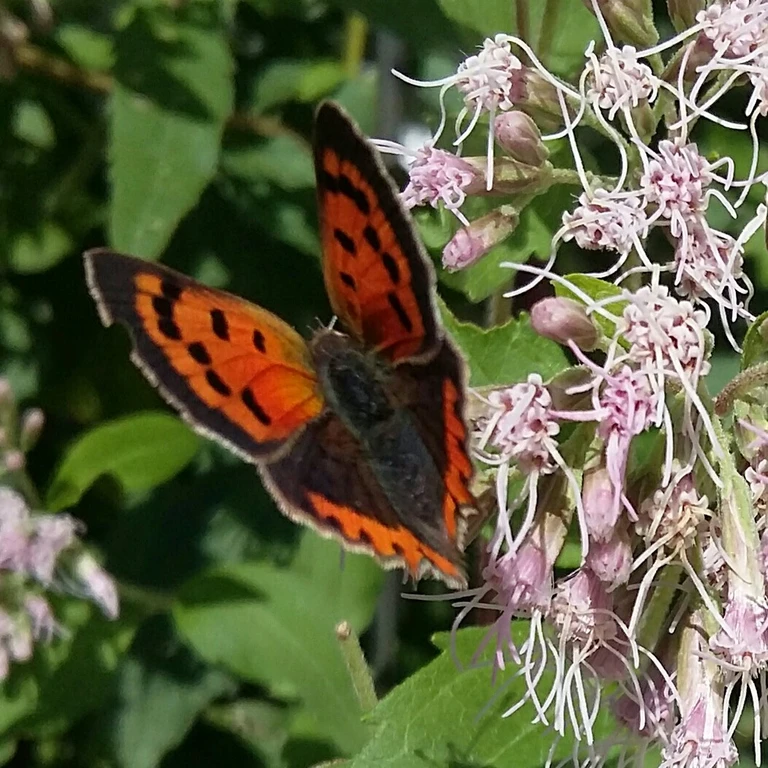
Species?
Lycaena phlaeas
